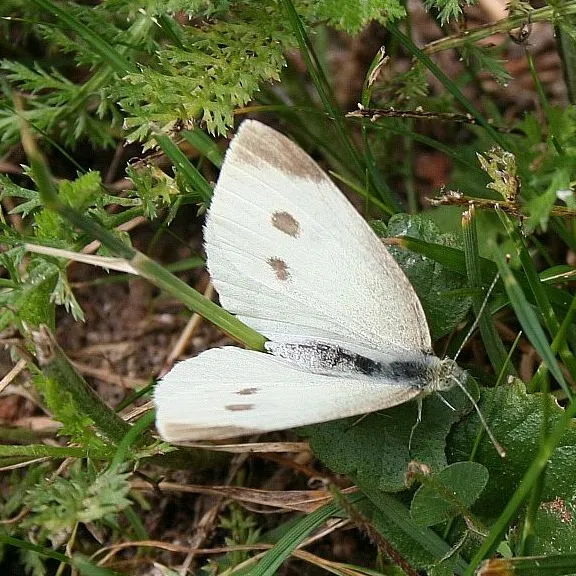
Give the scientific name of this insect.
Pieris rapae
